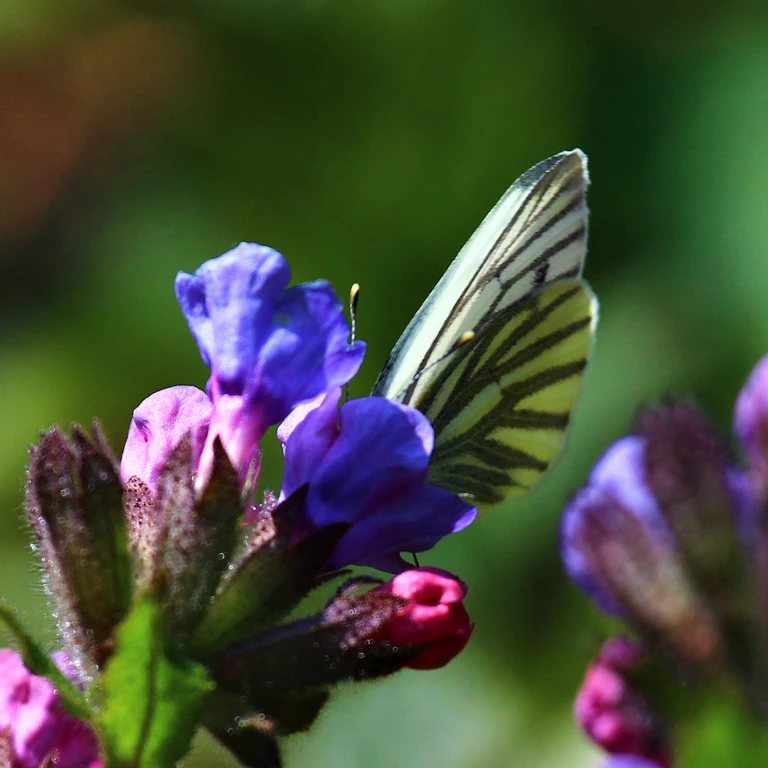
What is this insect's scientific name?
Pieris napi
